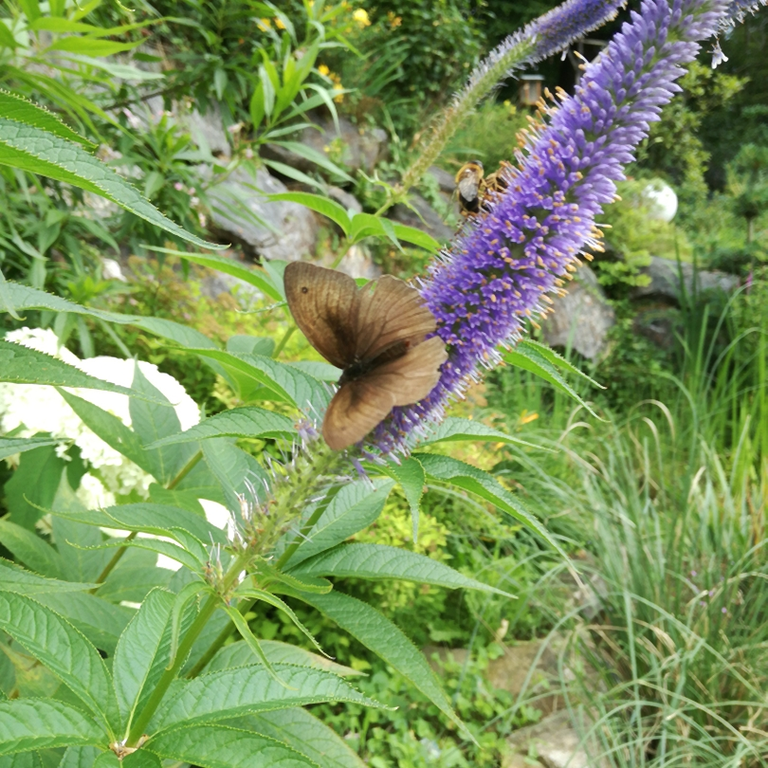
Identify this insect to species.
Maniola jurtina
